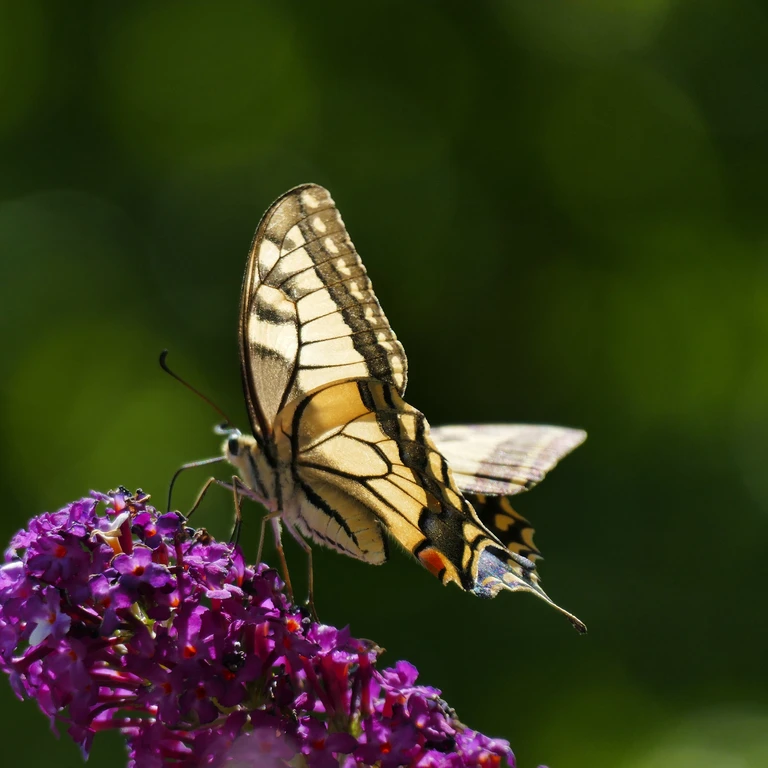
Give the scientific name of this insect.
Papilio machaon
